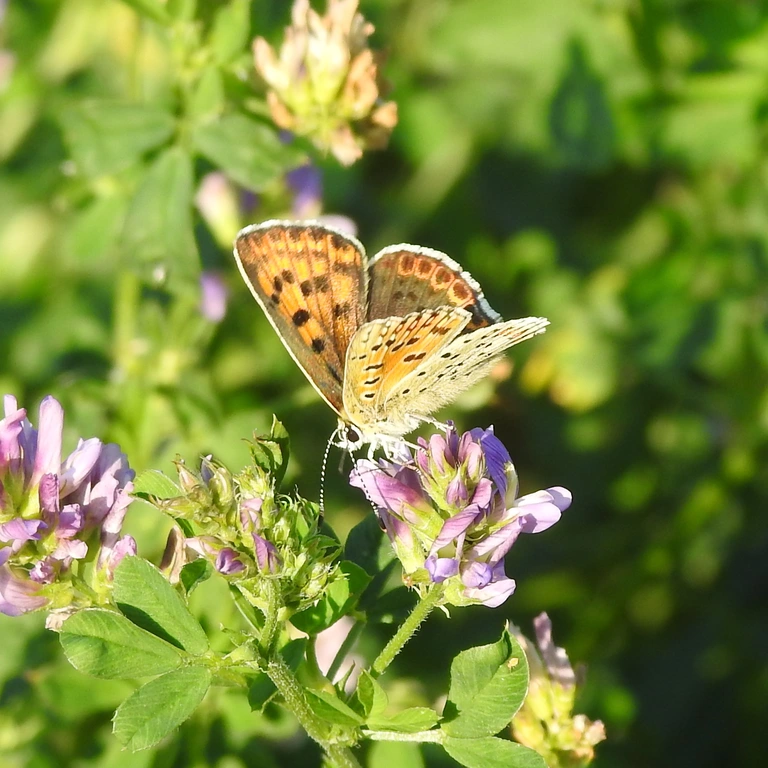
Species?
Lycaena tityrus (also Loweia tityrus)
